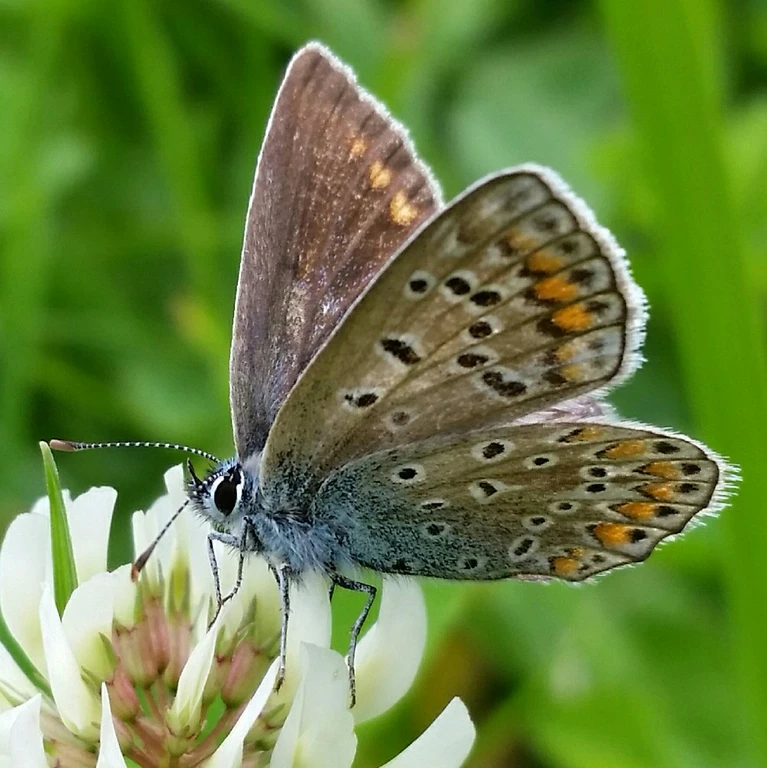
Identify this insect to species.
Polyommatus icarus
